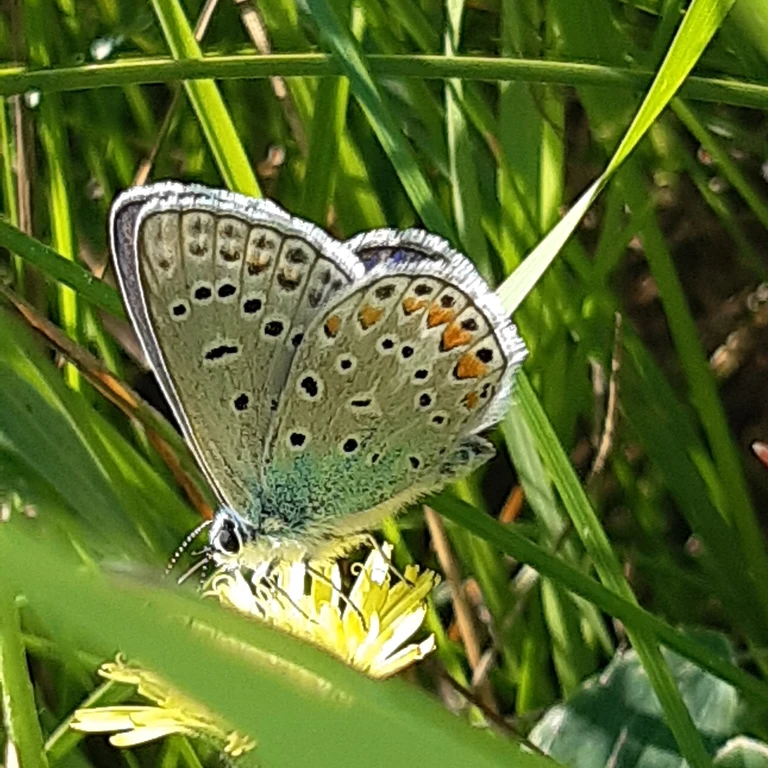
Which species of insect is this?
Polyommatus icarus
